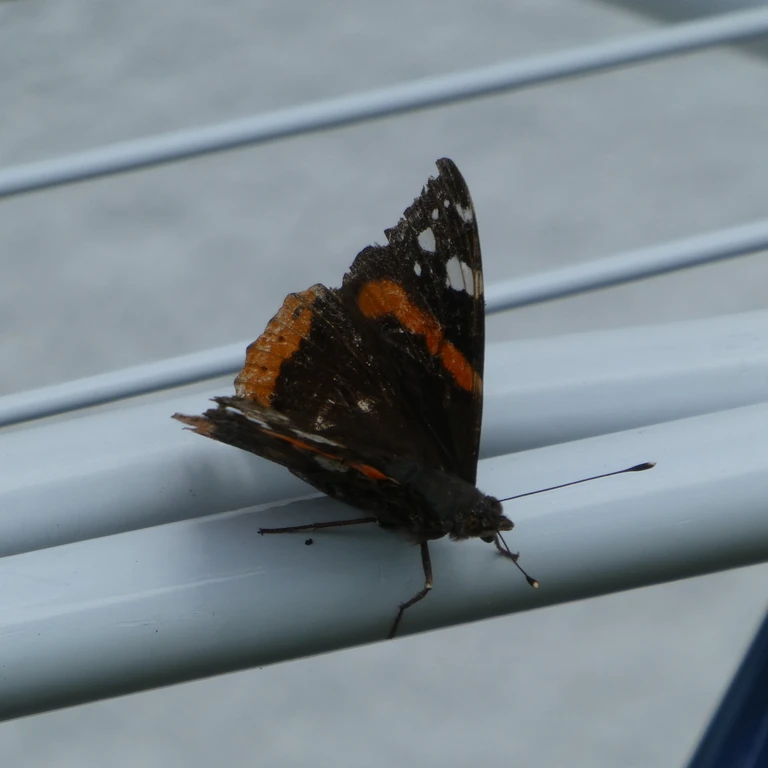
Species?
Vanessa atalanta
